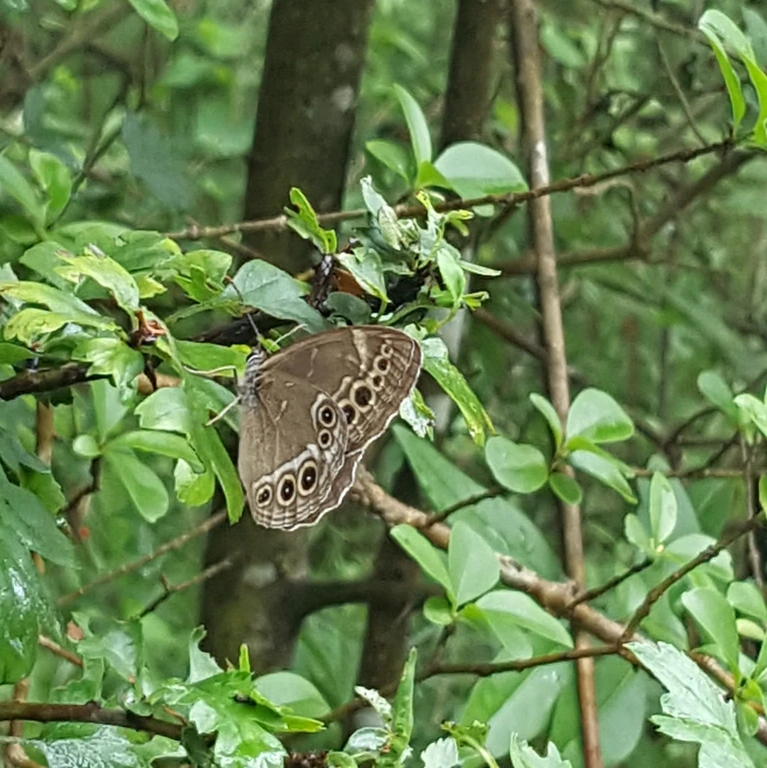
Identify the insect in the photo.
Lopinga achine (also Pararge achine)
